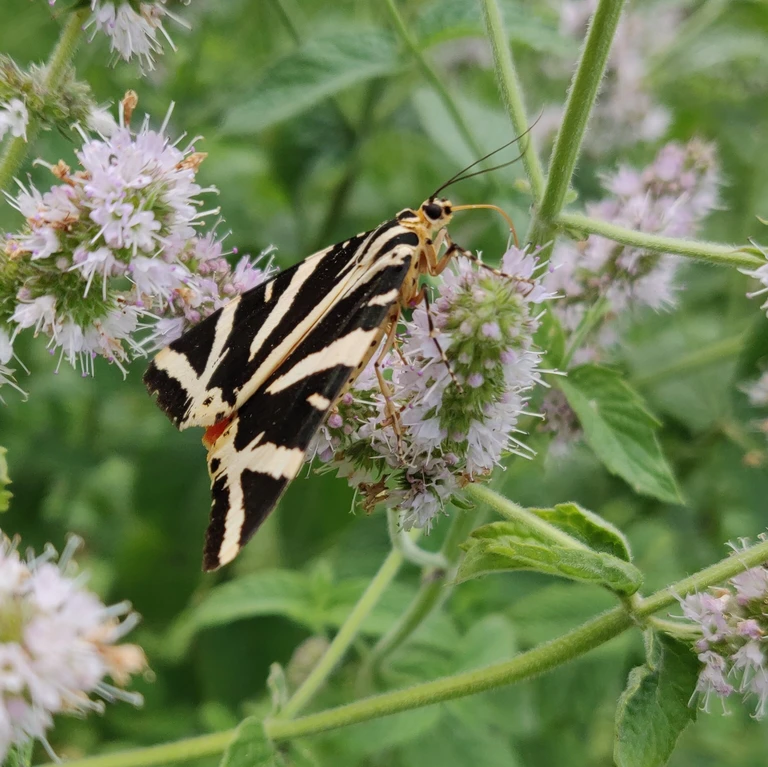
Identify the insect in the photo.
Euplagia quadripunctaria
